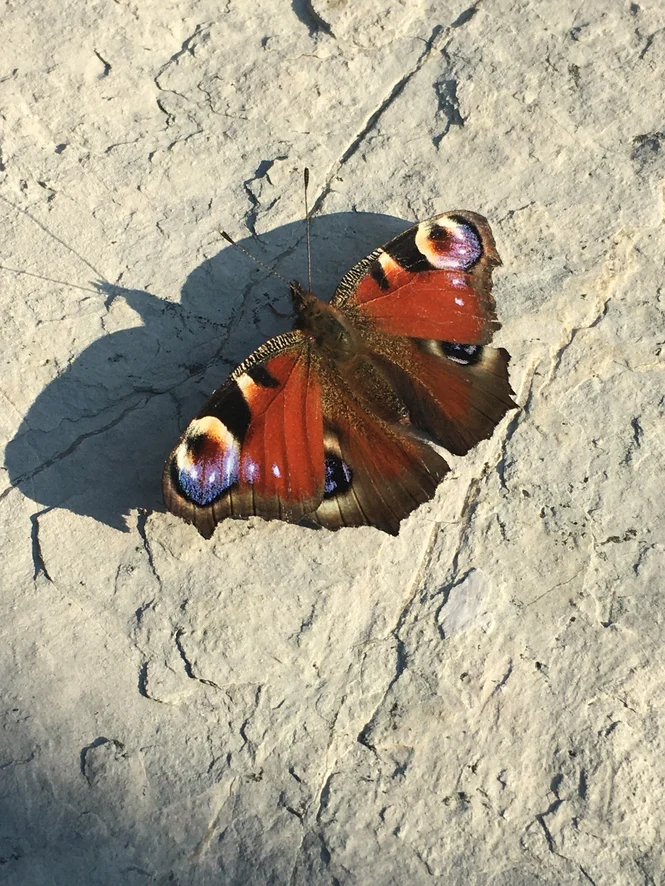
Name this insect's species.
Aglais io
